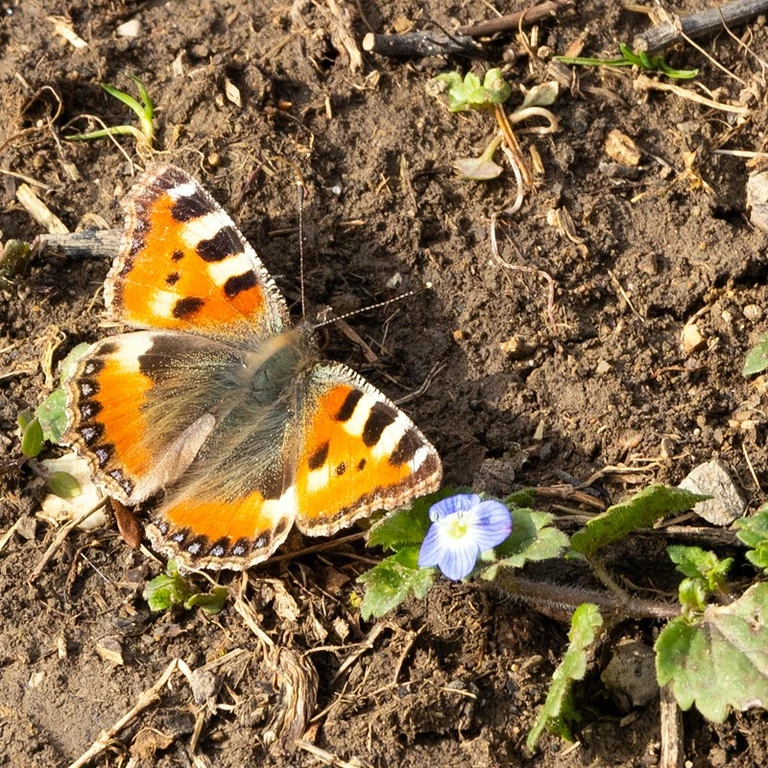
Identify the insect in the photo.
Aglais urticae
